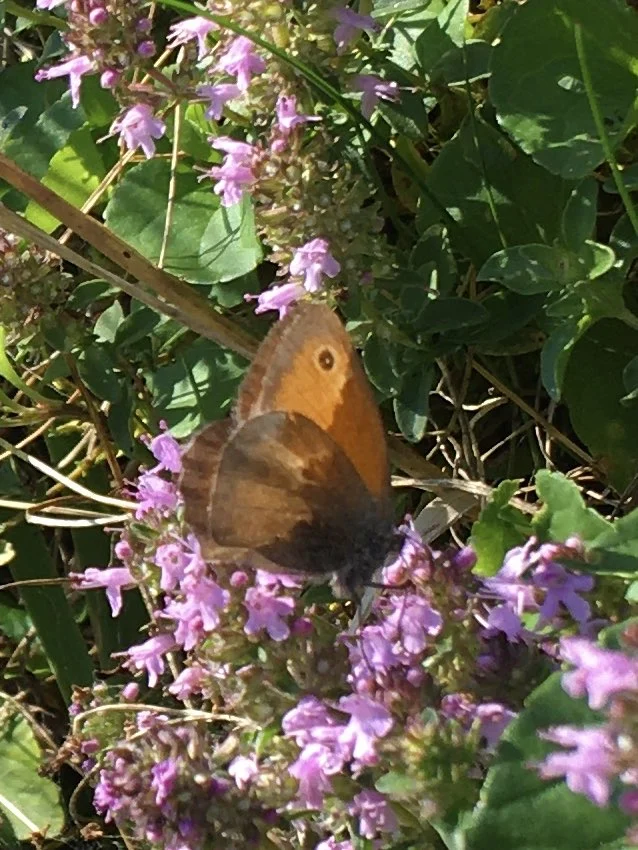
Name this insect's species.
Coenonympha pamphilus
